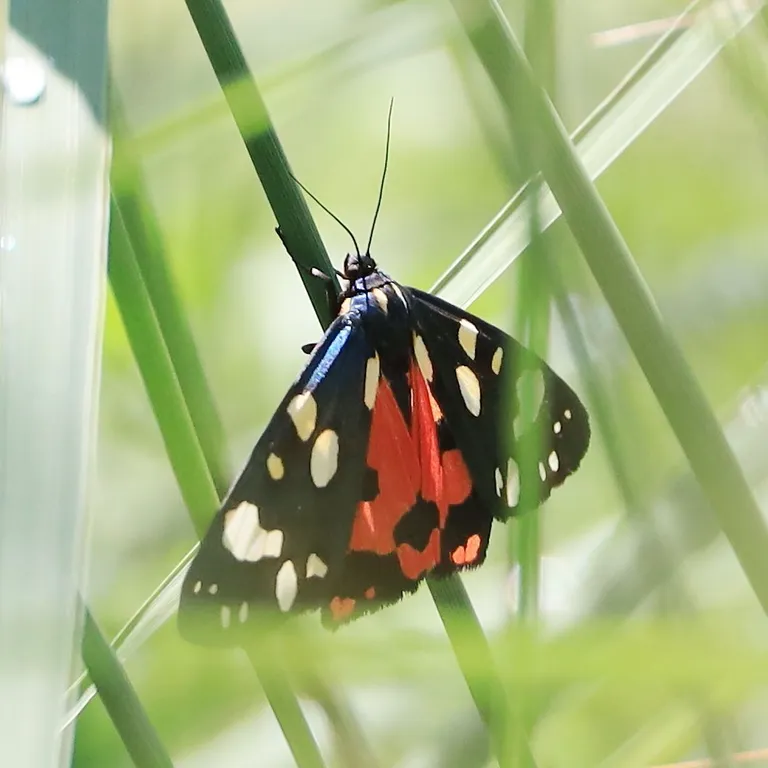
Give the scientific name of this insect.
Callimorpha dominula
